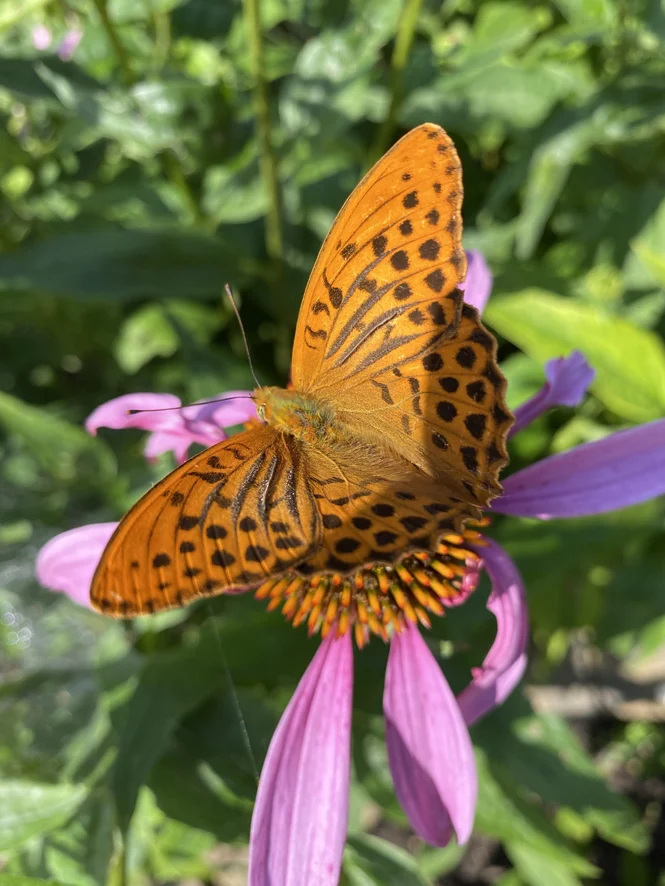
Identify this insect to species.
Argynnis paphia
